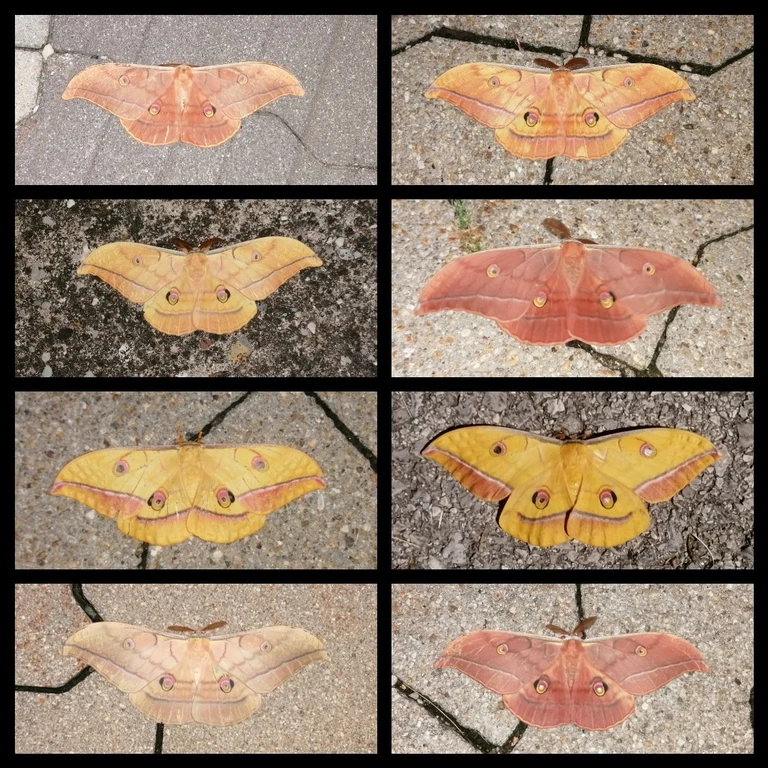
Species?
Antheraea yamamai
